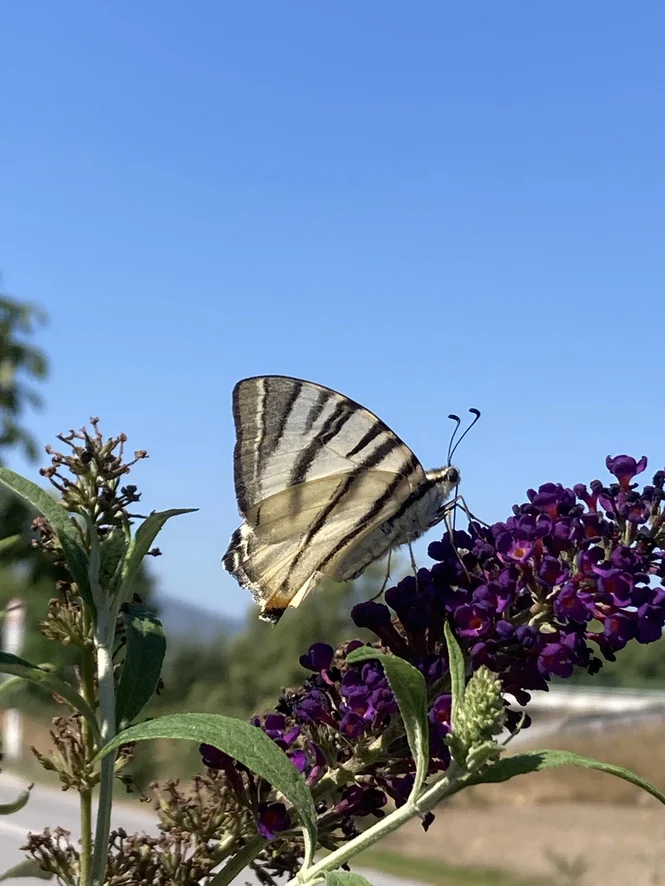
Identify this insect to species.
Iphiclides podalirius
